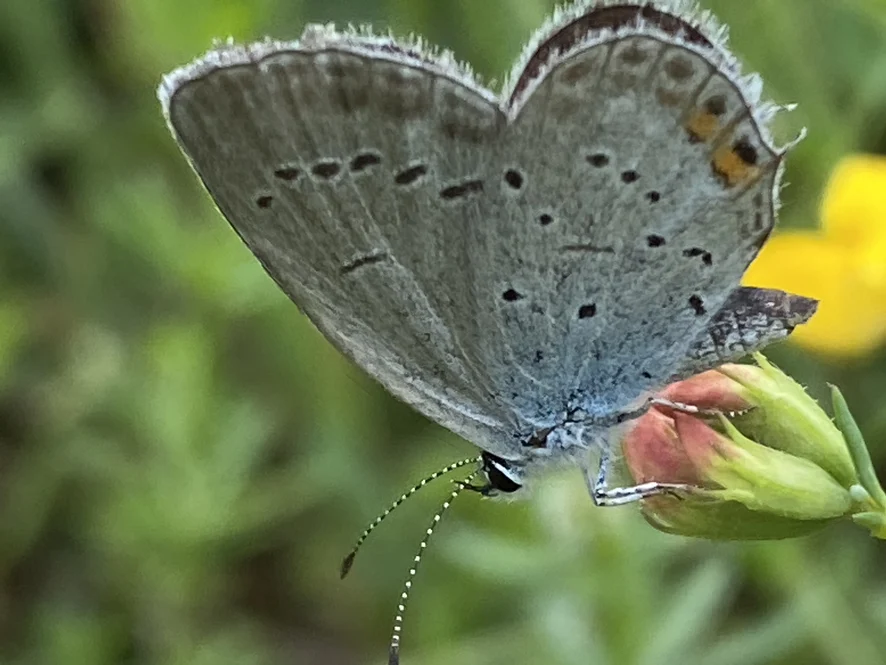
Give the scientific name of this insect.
Cupido argiades (also Elkalyce argiades)
